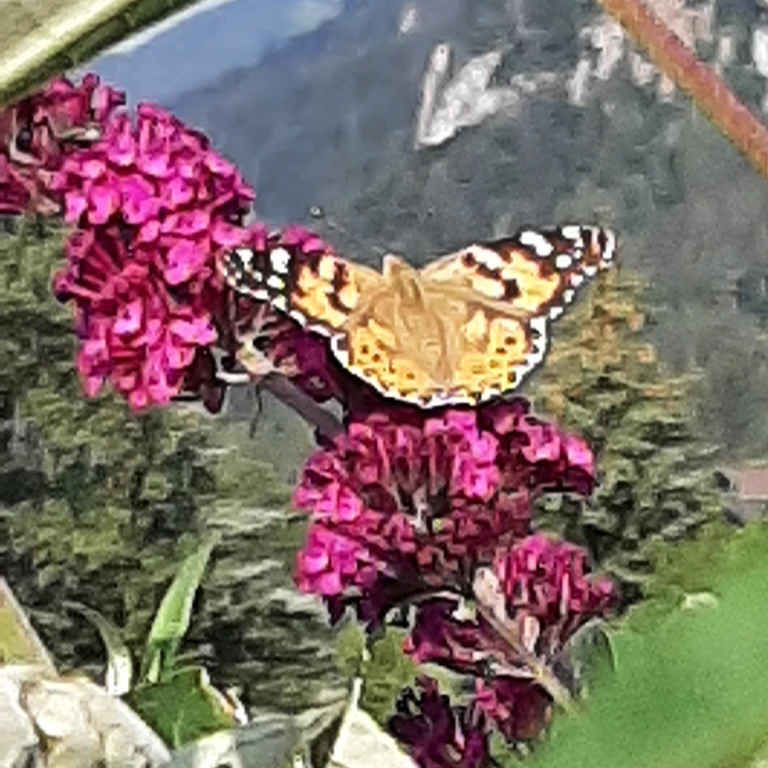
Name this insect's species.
Vanessa cardui
